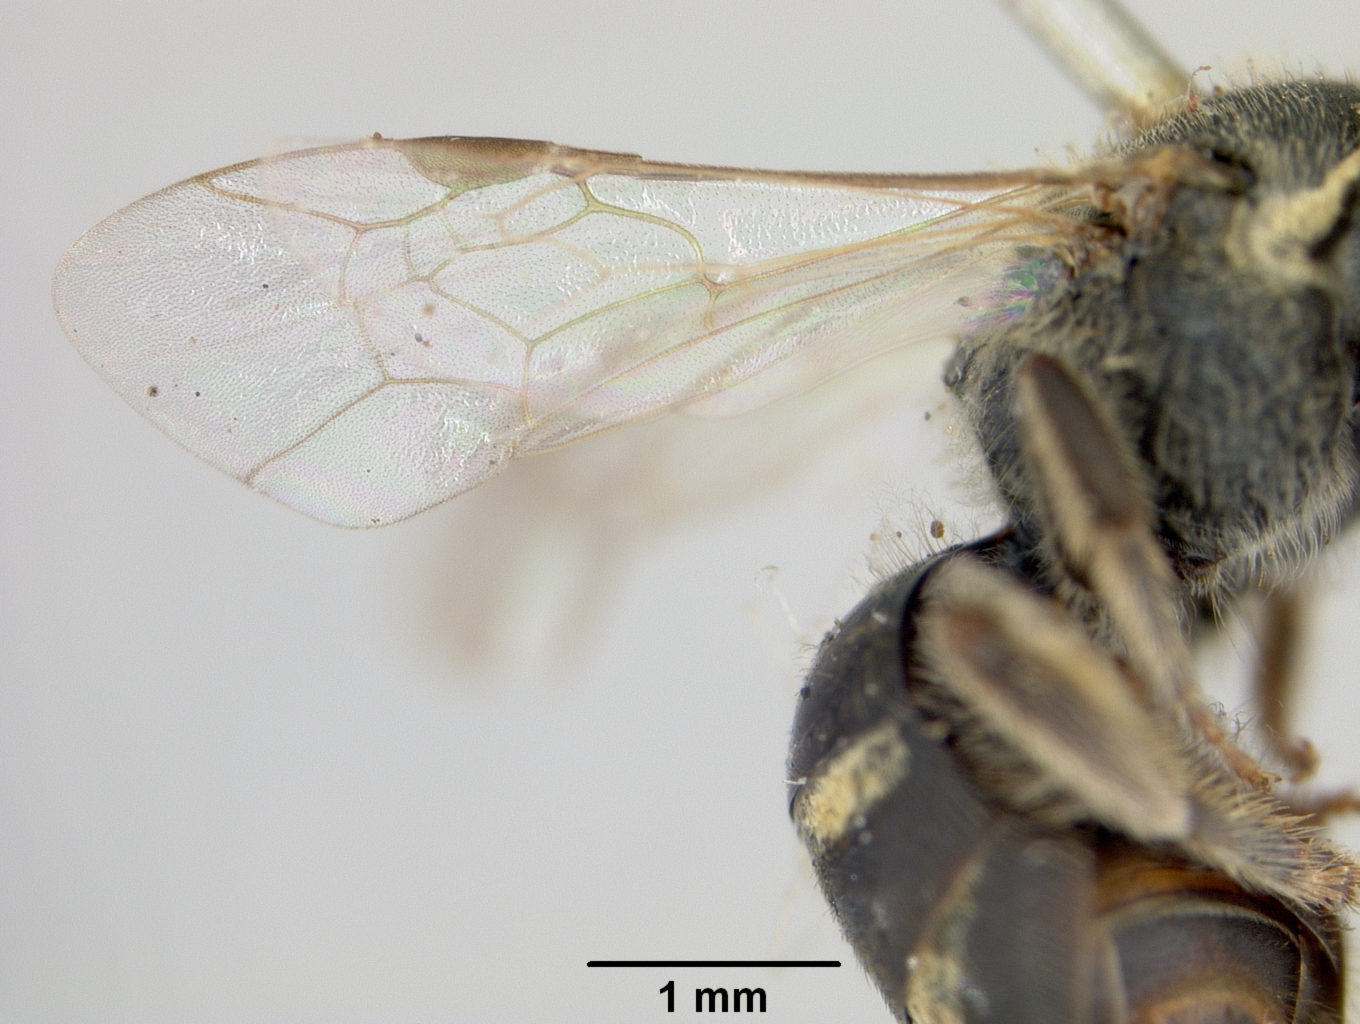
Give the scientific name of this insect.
Halictus thoracicus
